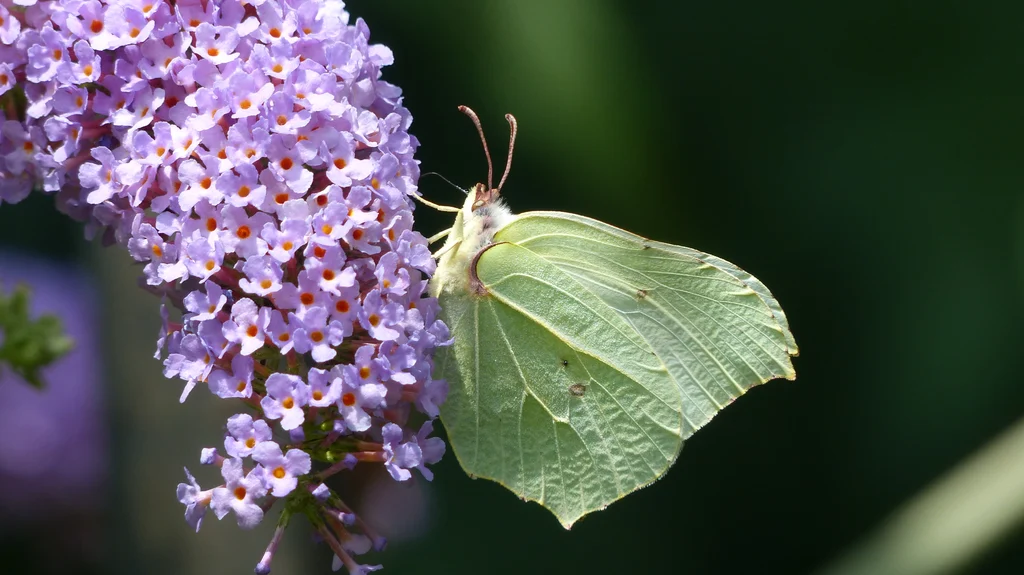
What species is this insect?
Gonepteryx rhamni
